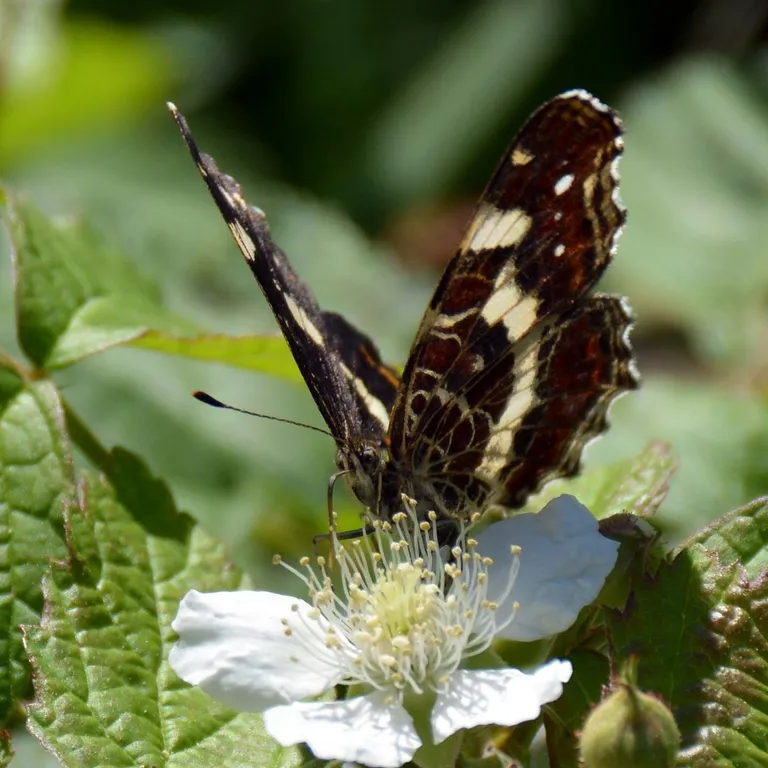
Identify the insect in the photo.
Araschnia levana
